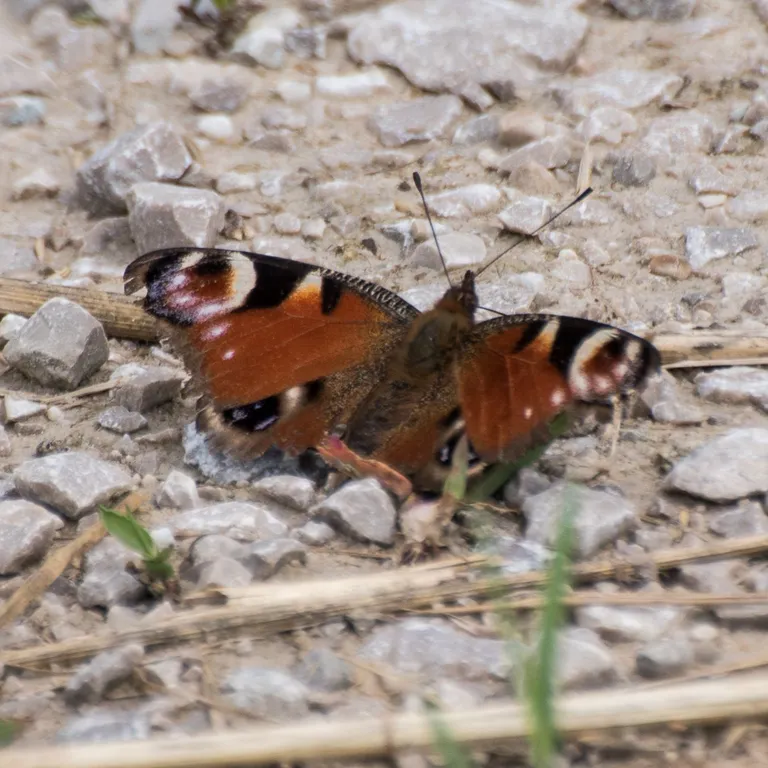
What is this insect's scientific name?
Aglais io
